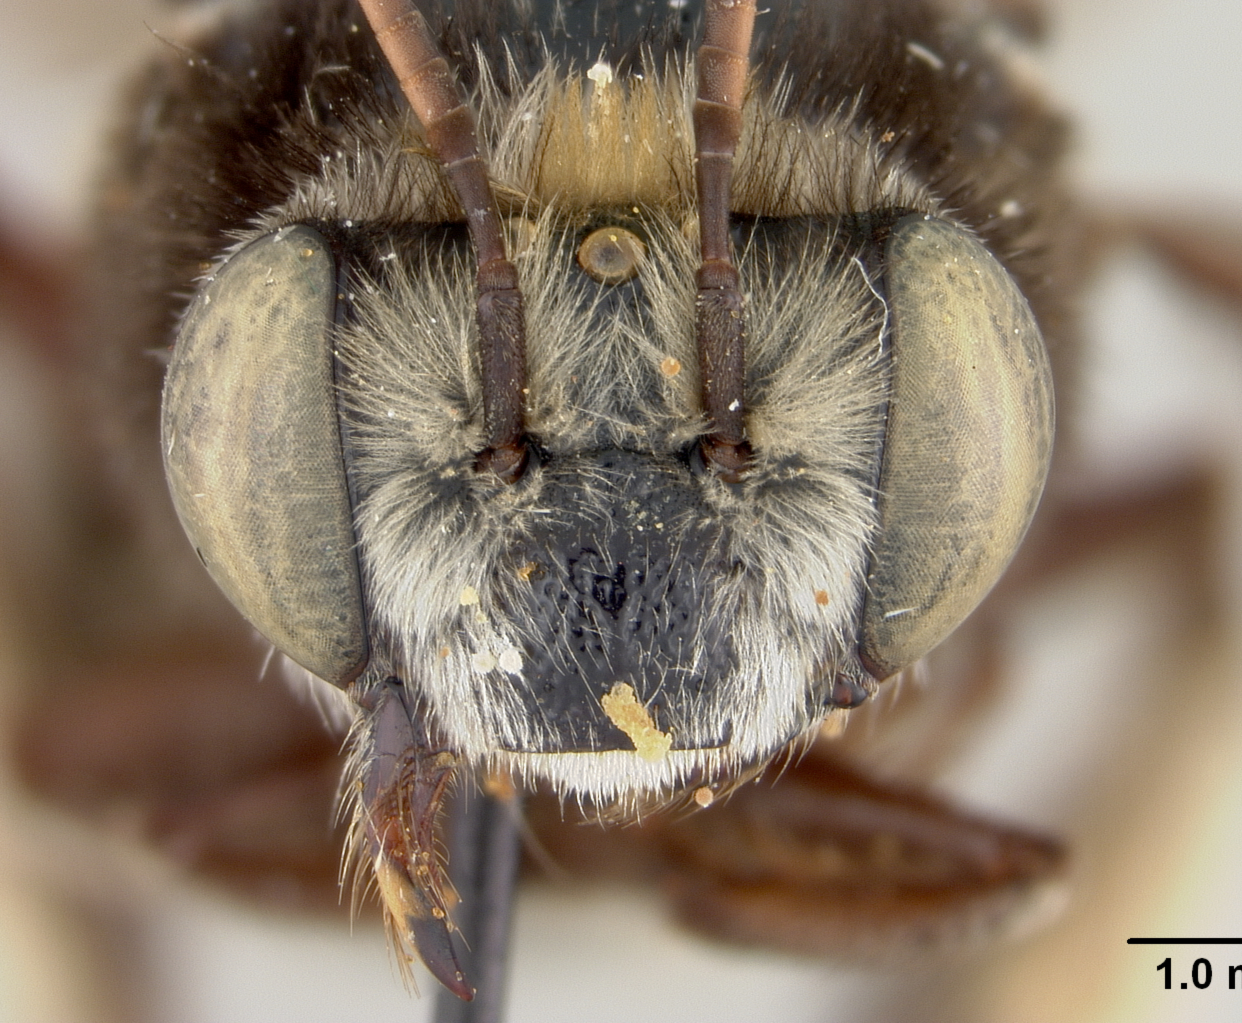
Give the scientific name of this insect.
Florilegus purpurascens
